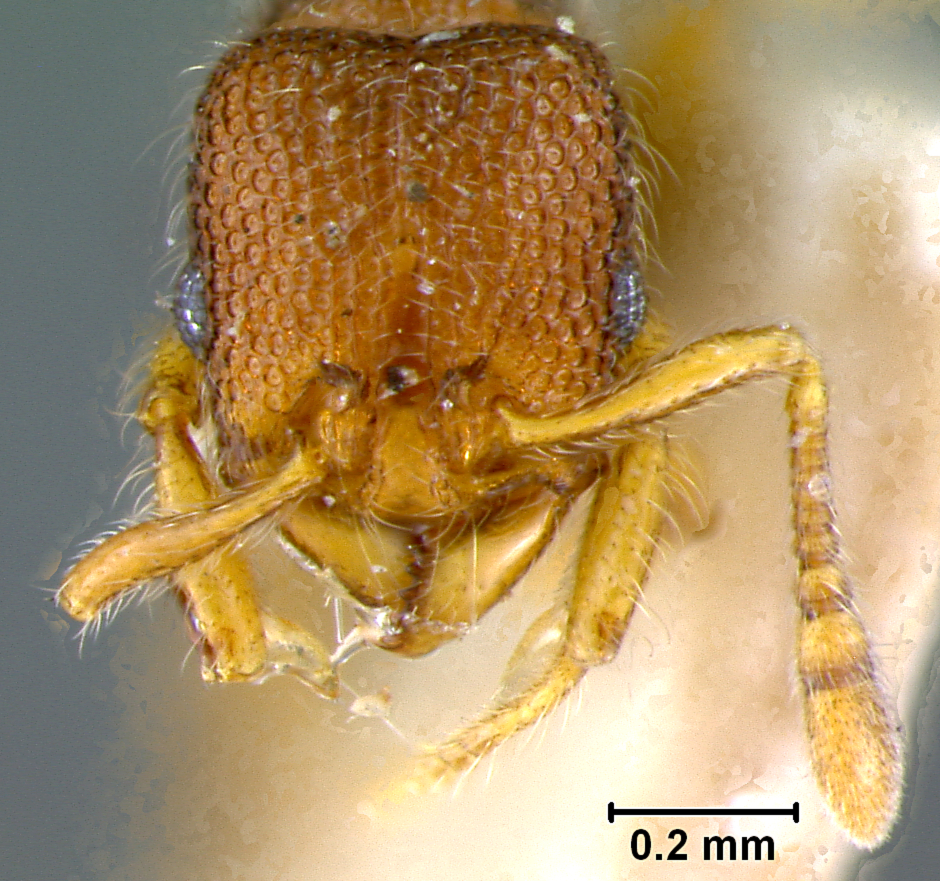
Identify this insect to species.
Vollenhovia dentata
